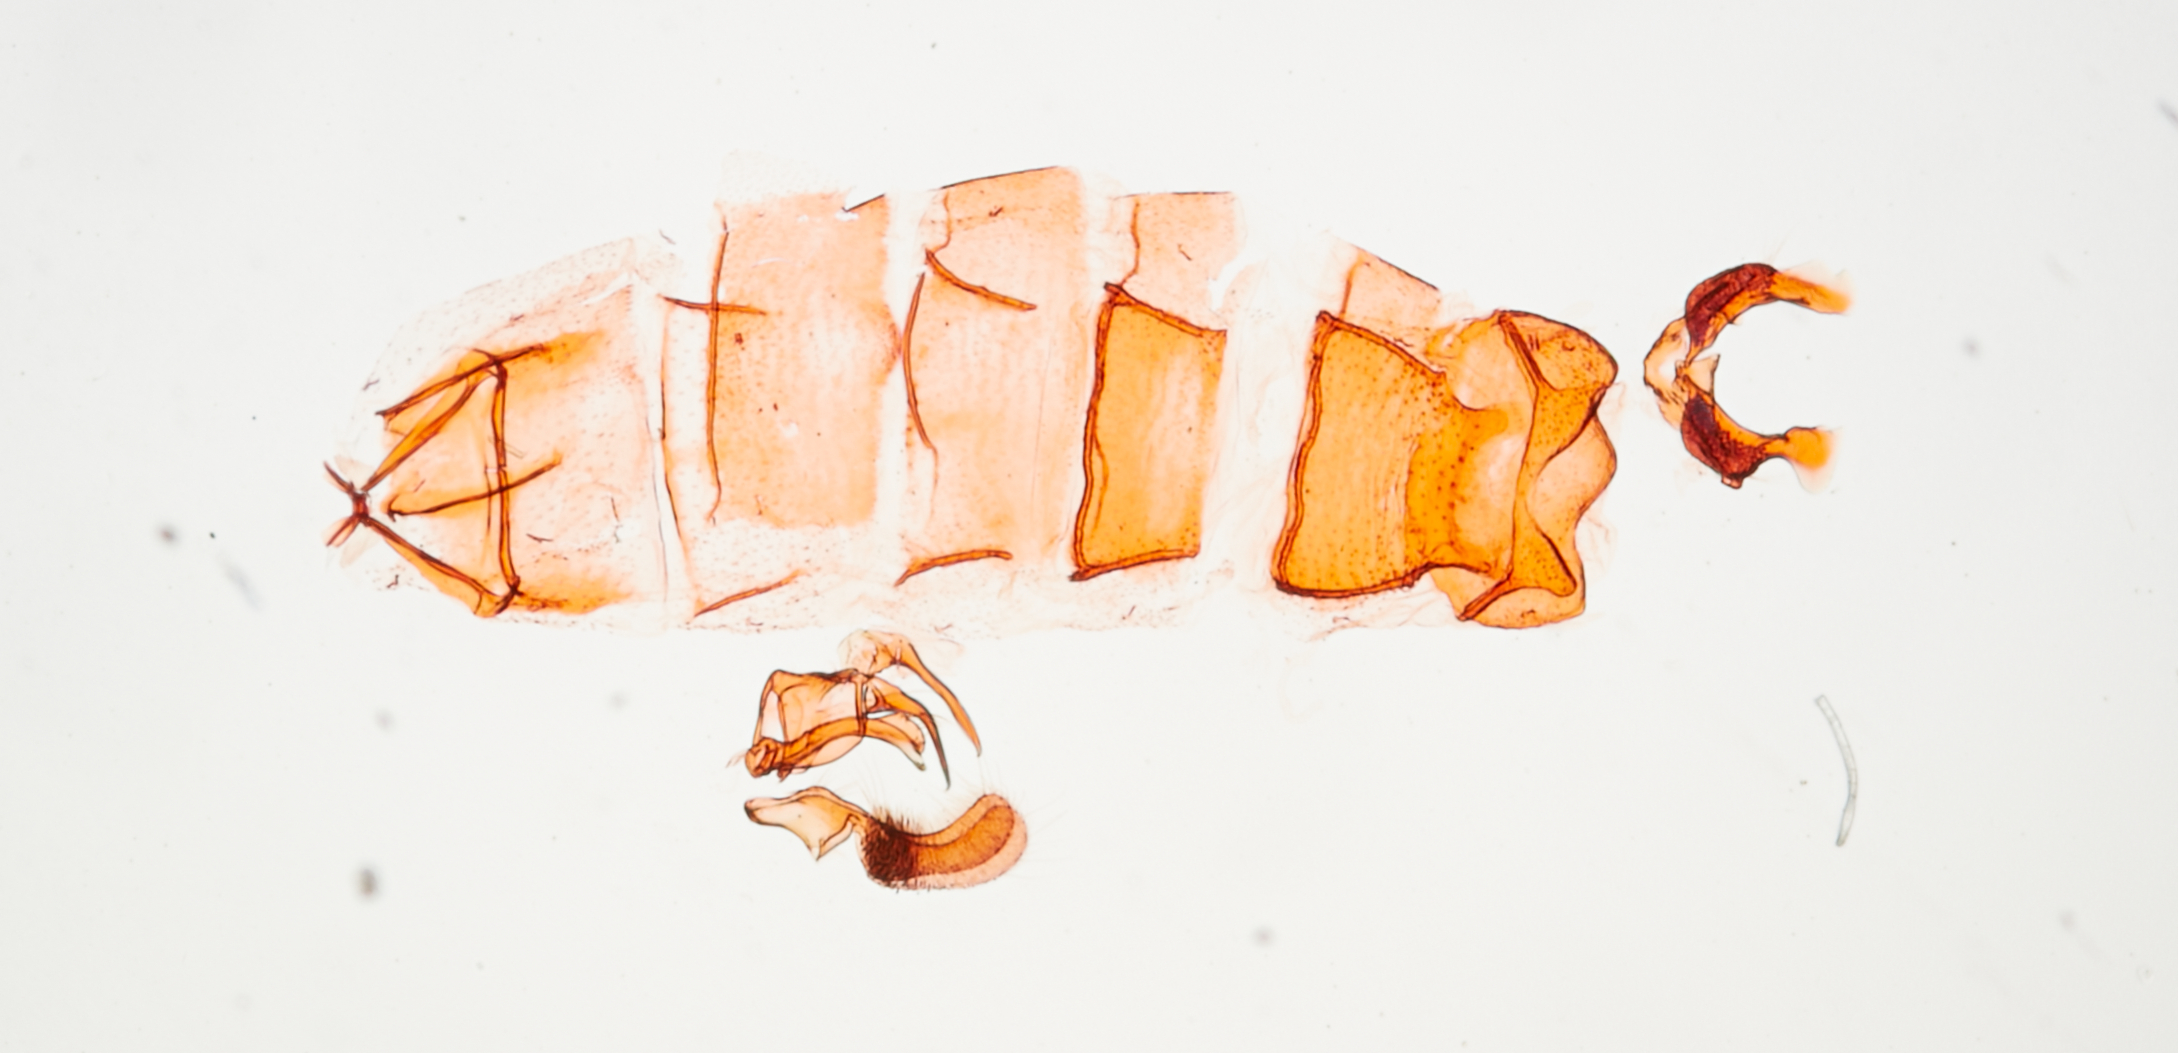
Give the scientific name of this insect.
Asymphorodes lucidus
